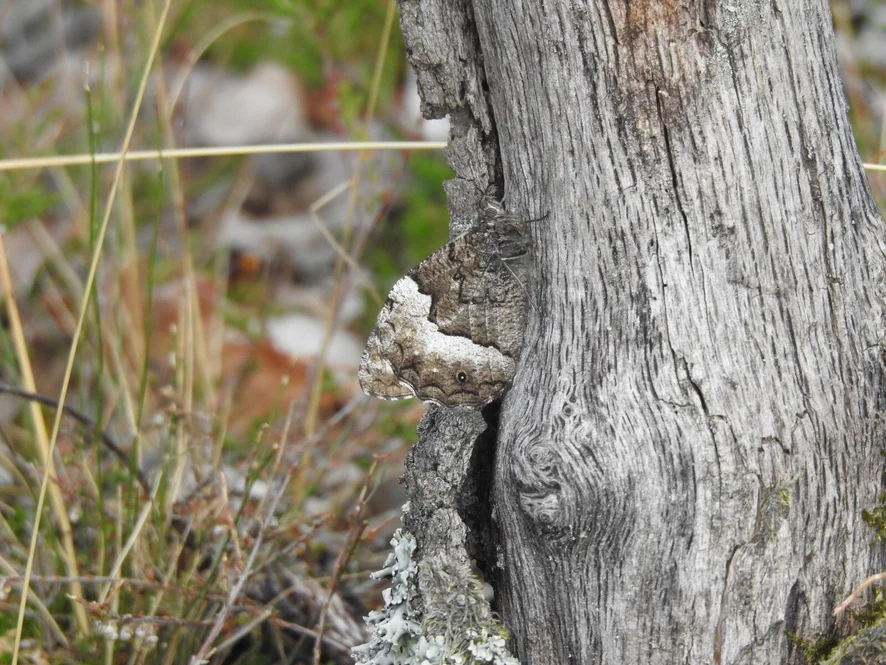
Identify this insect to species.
Hipparchia fagi
